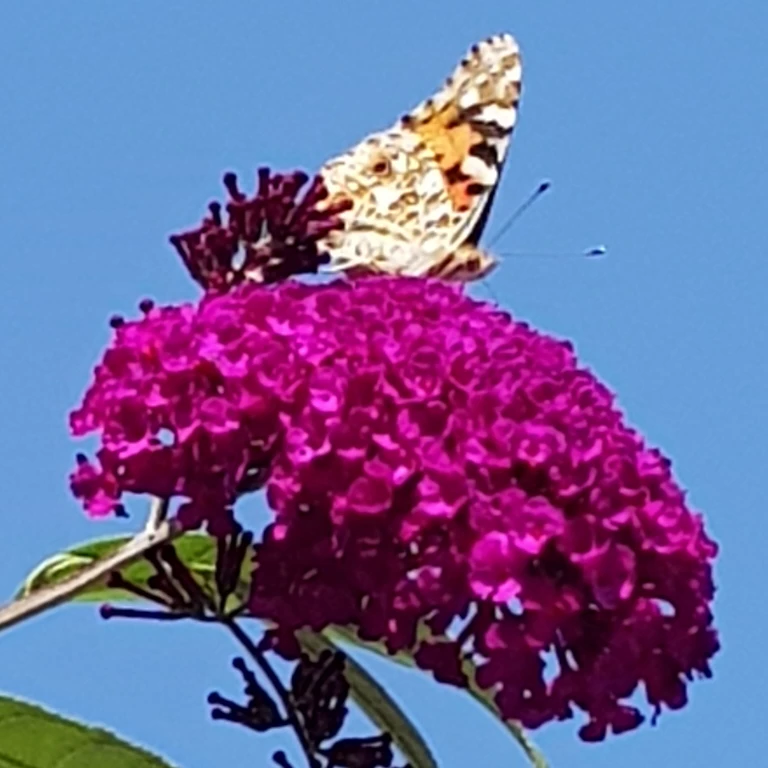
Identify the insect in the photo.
Vanessa cardui
